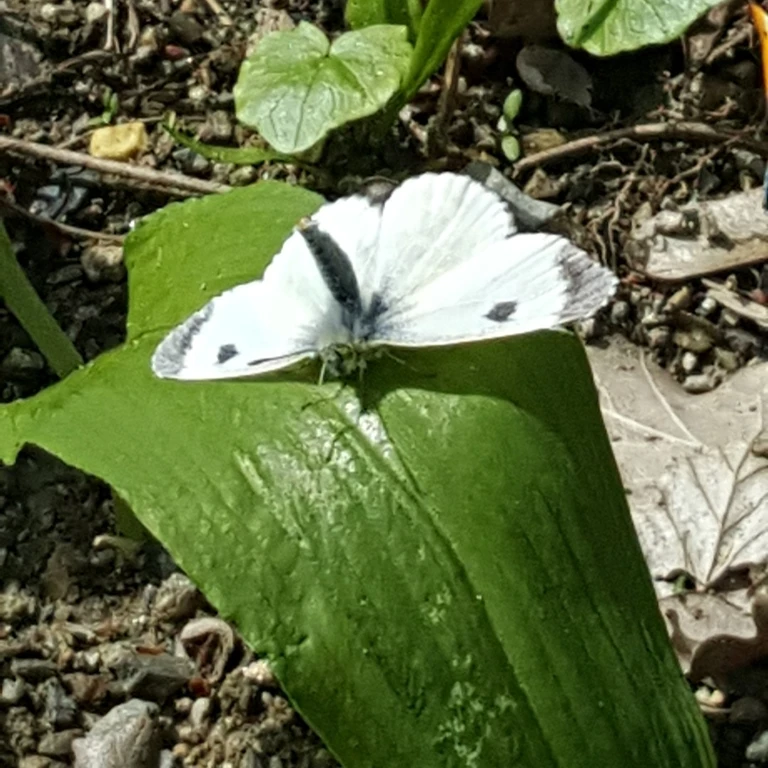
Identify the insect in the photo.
Anthocharis cardamines
